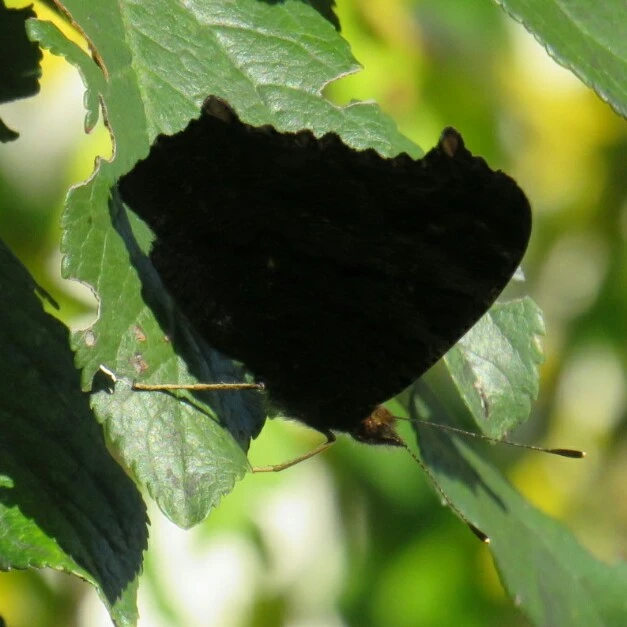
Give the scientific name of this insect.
Aglais io
